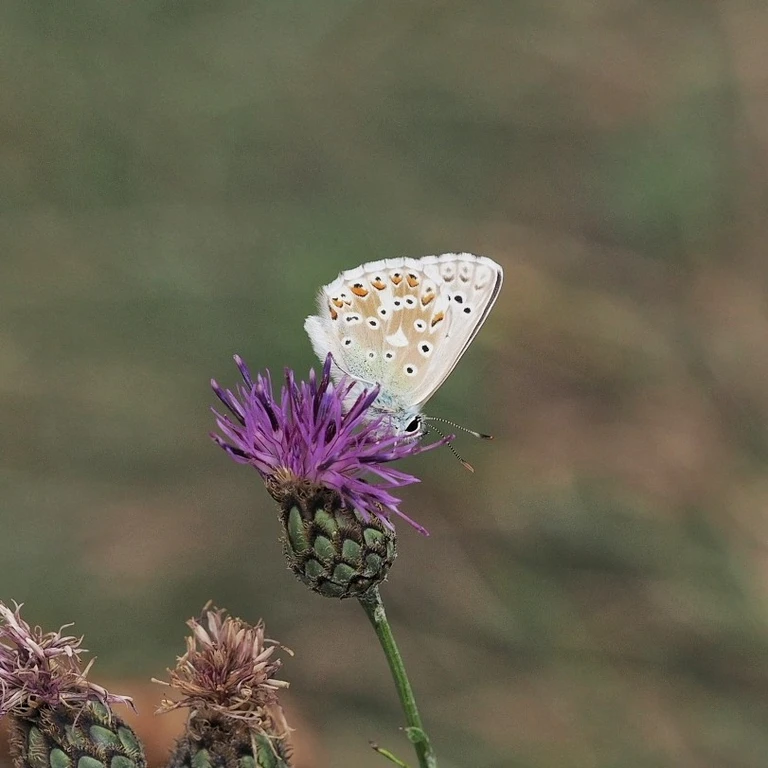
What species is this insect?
Lysandra coridon
